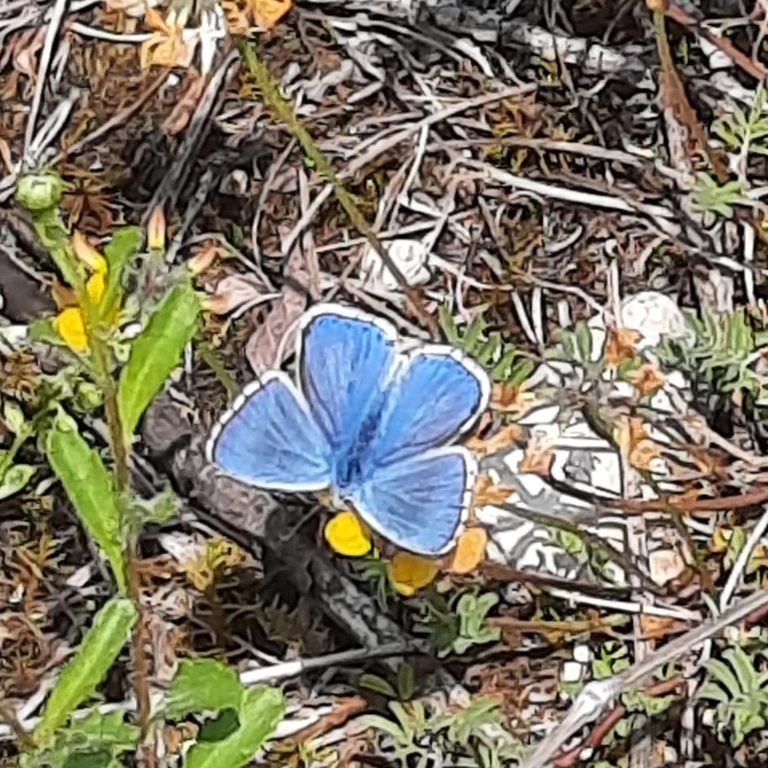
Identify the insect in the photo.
Lysandra bellargus
